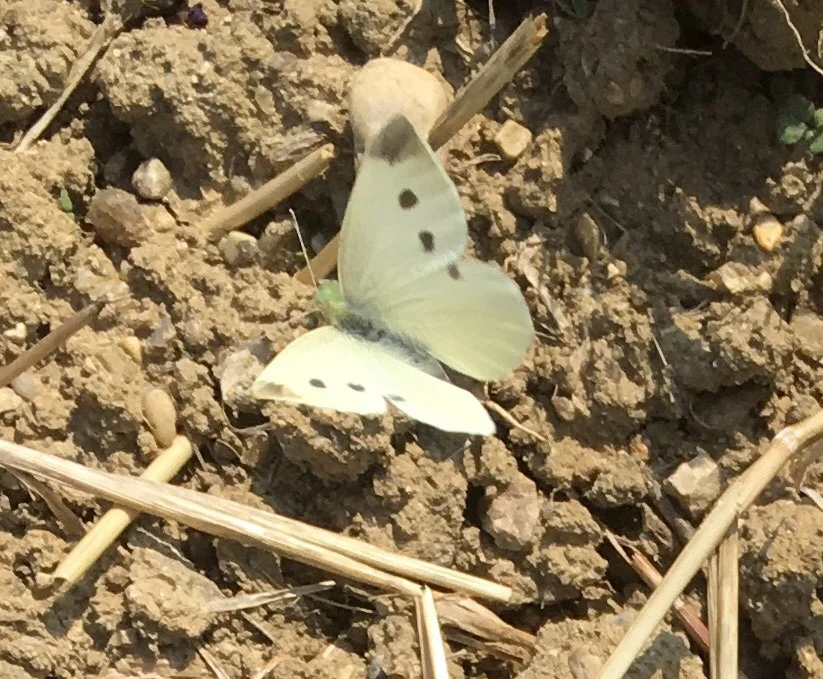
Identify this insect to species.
Pieris rapae
